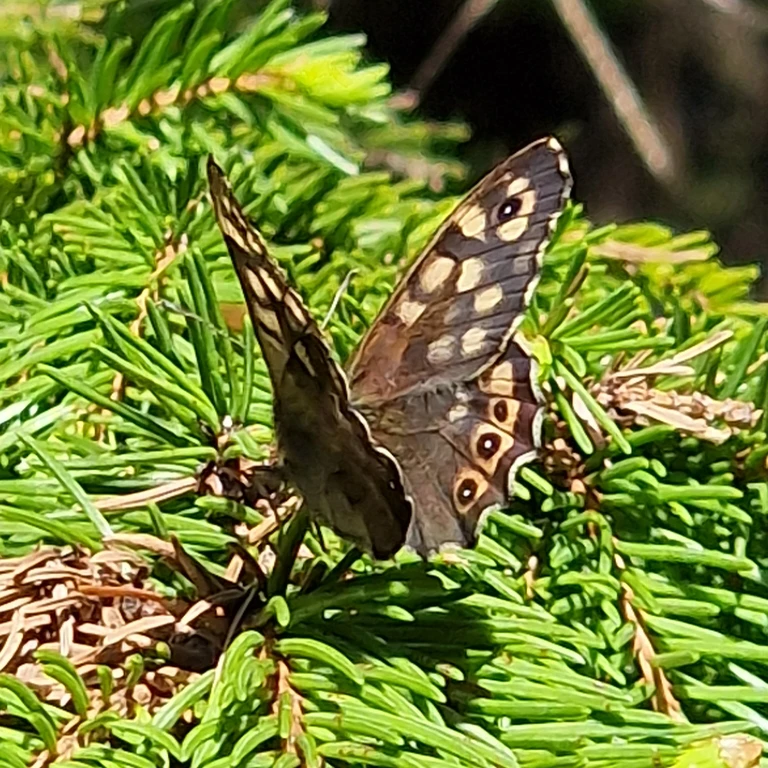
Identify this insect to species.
Pararge aegeria
